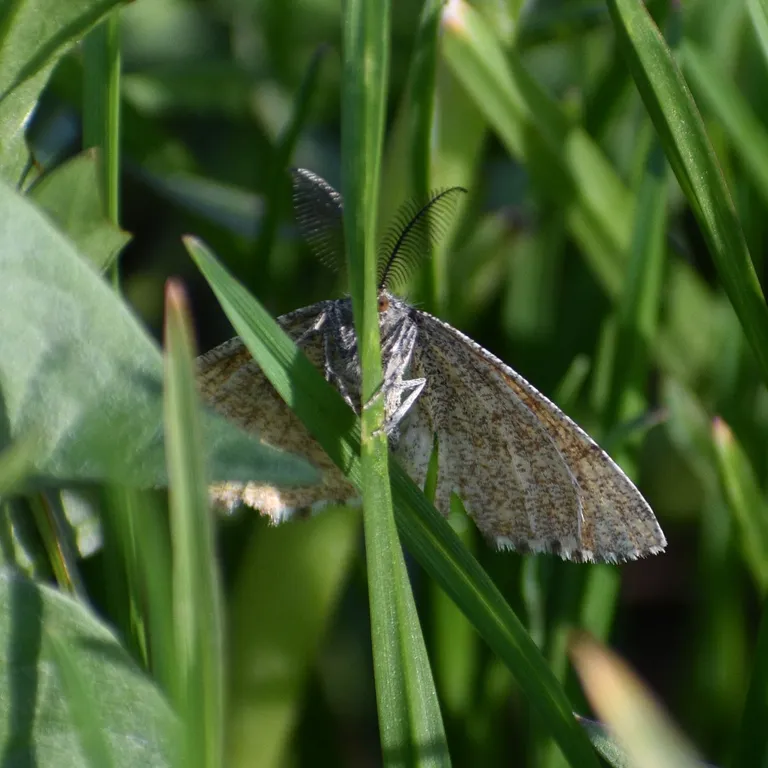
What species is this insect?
Ematurga atomaria
